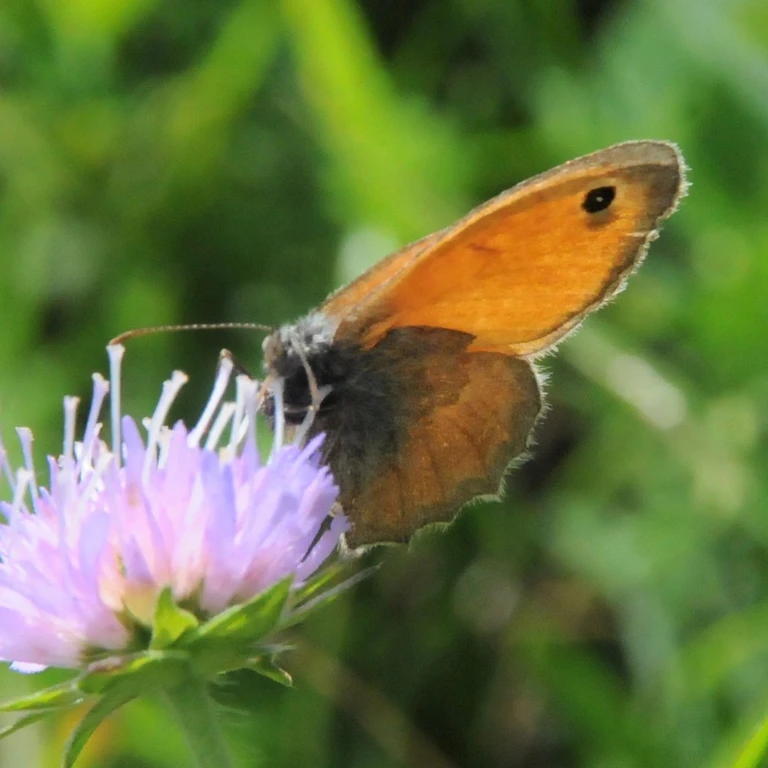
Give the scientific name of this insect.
Coenonympha pamphilus
